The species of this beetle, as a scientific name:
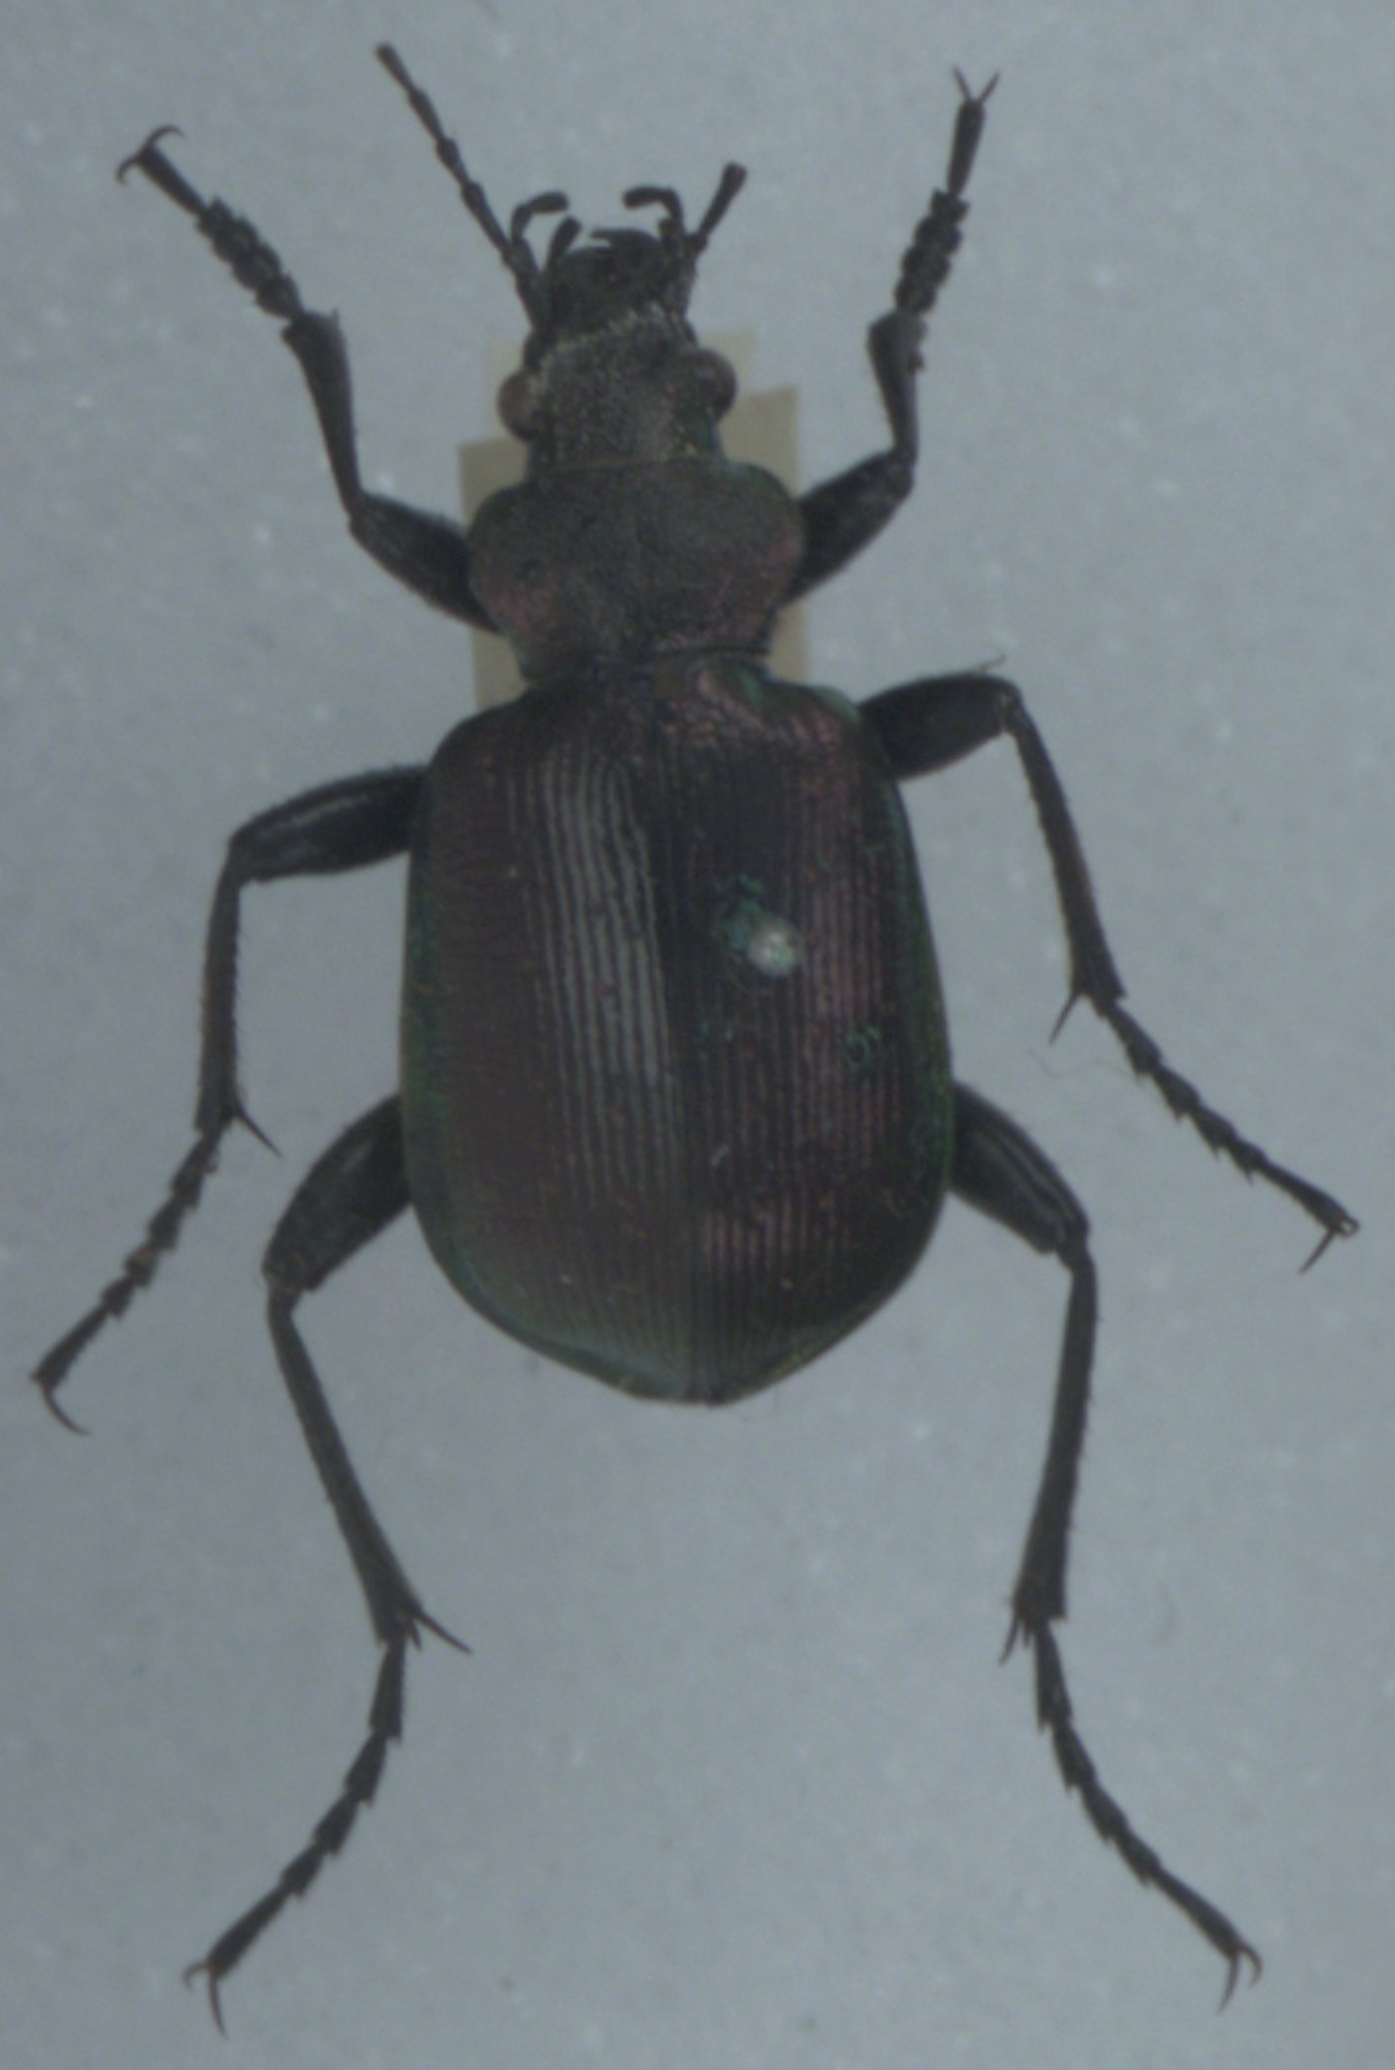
Calosoma inquisitor
